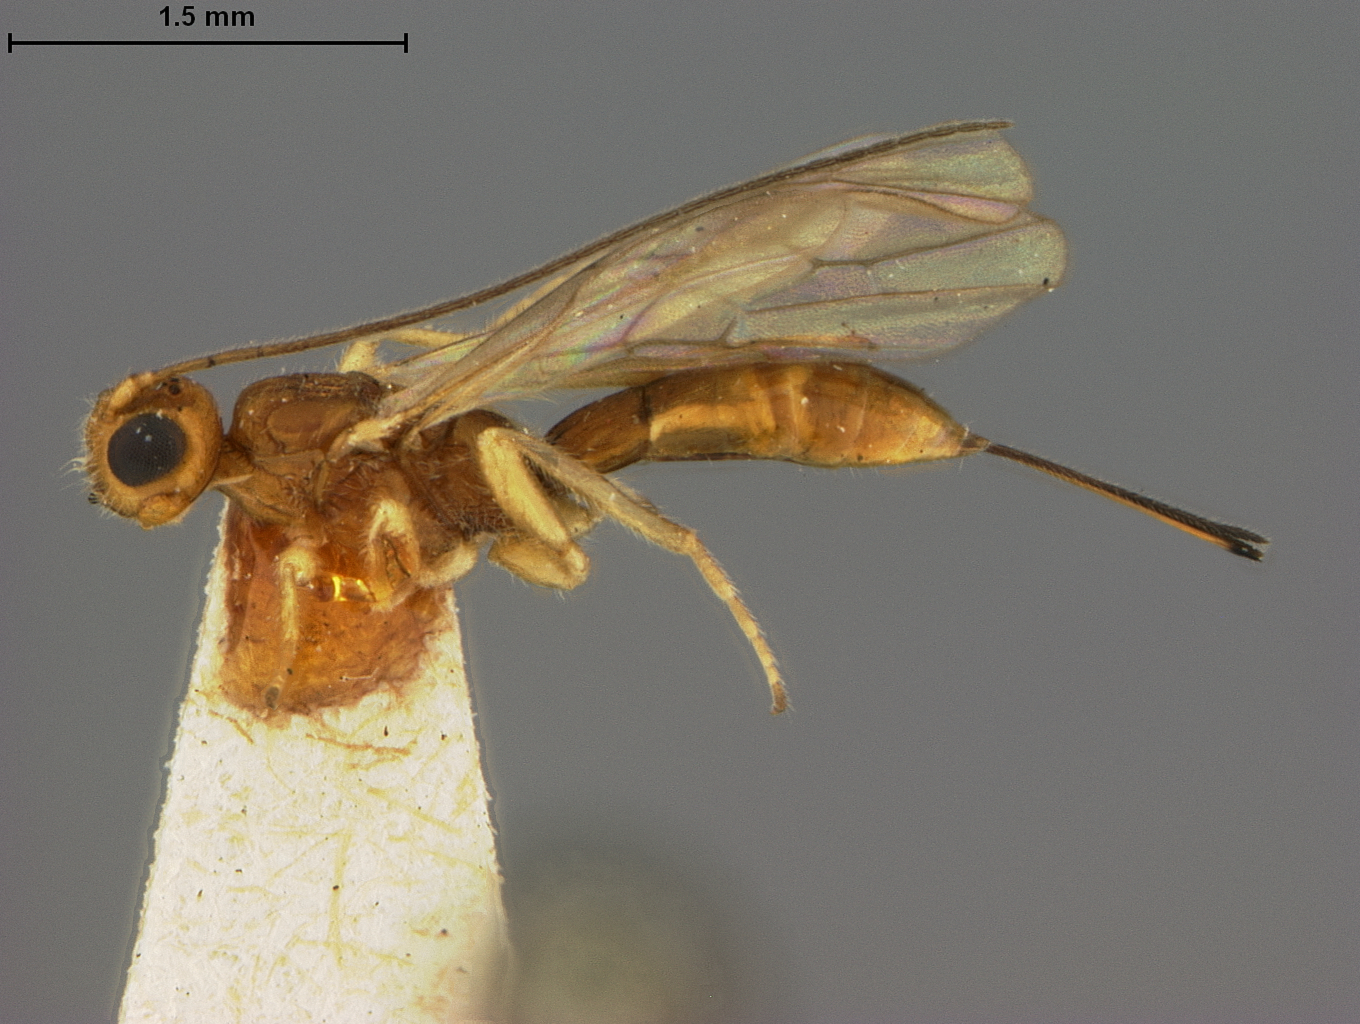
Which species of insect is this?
Caenophanes hylotrupidis
